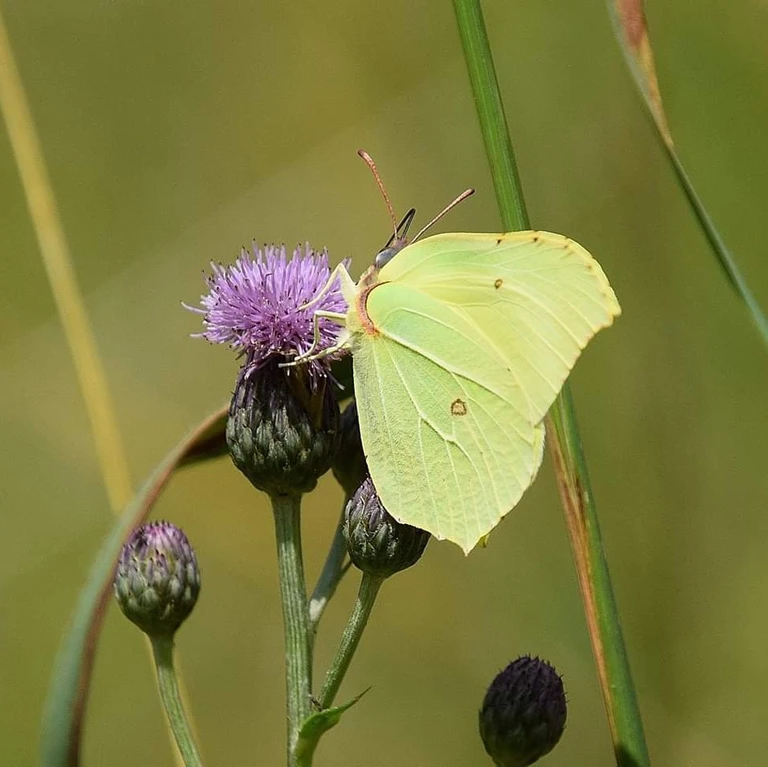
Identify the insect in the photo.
Gonepteryx rhamni
